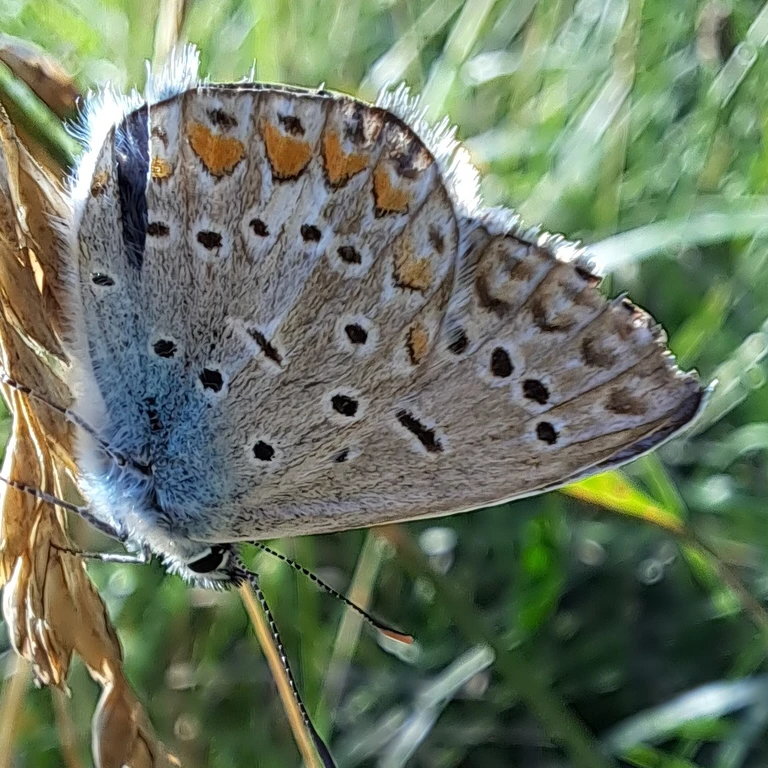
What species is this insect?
Polyommatus icarus
